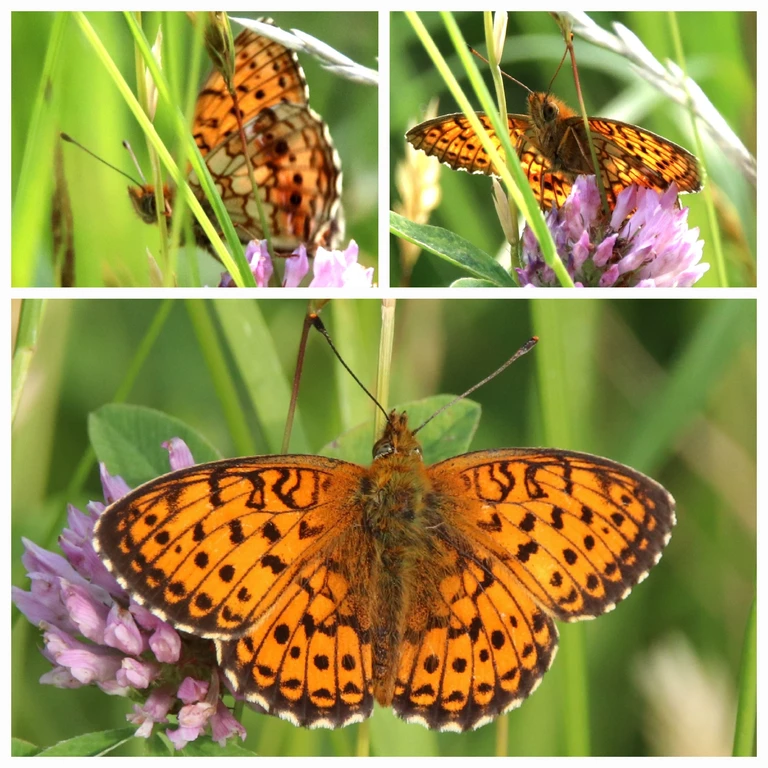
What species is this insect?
Brenthis ino
